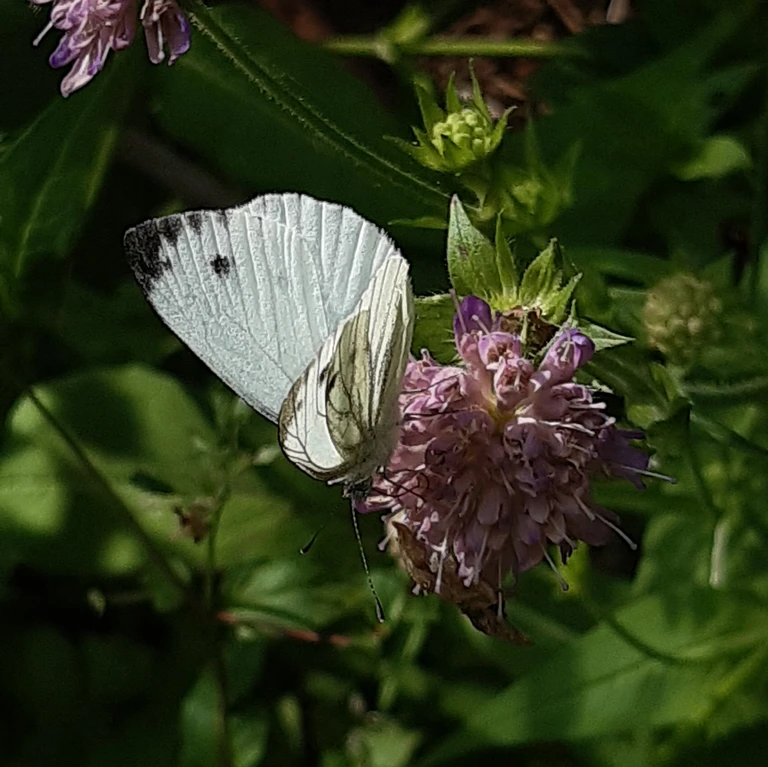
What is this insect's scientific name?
Pieris napi
